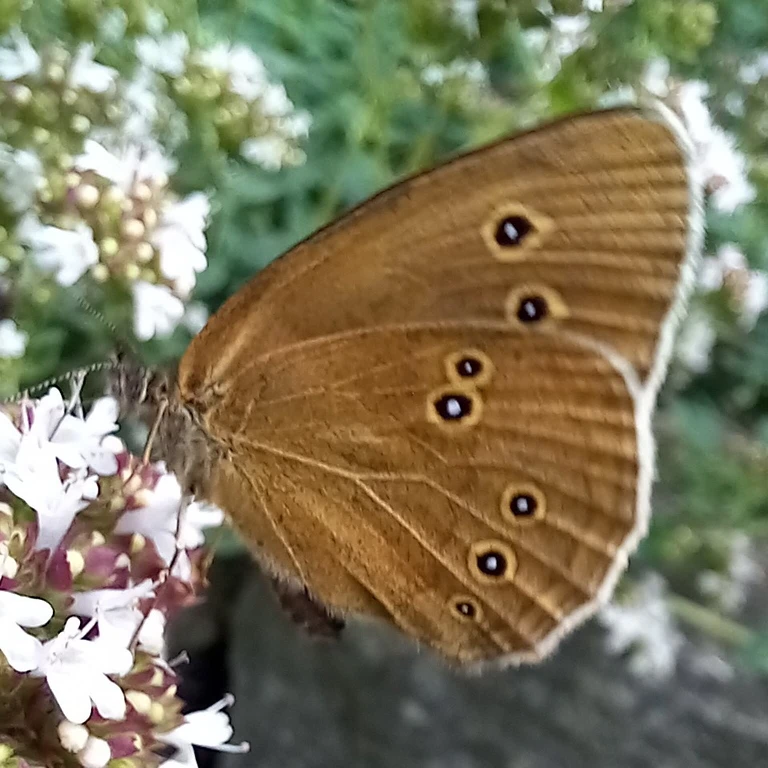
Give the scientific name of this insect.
Aphantopus hyperantus
